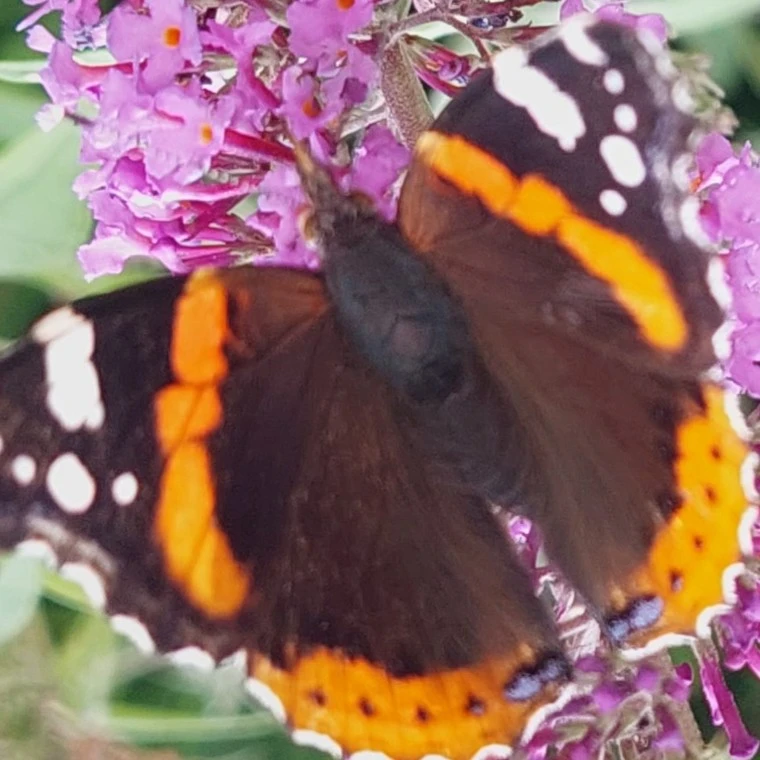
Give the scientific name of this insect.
Vanessa atalanta
